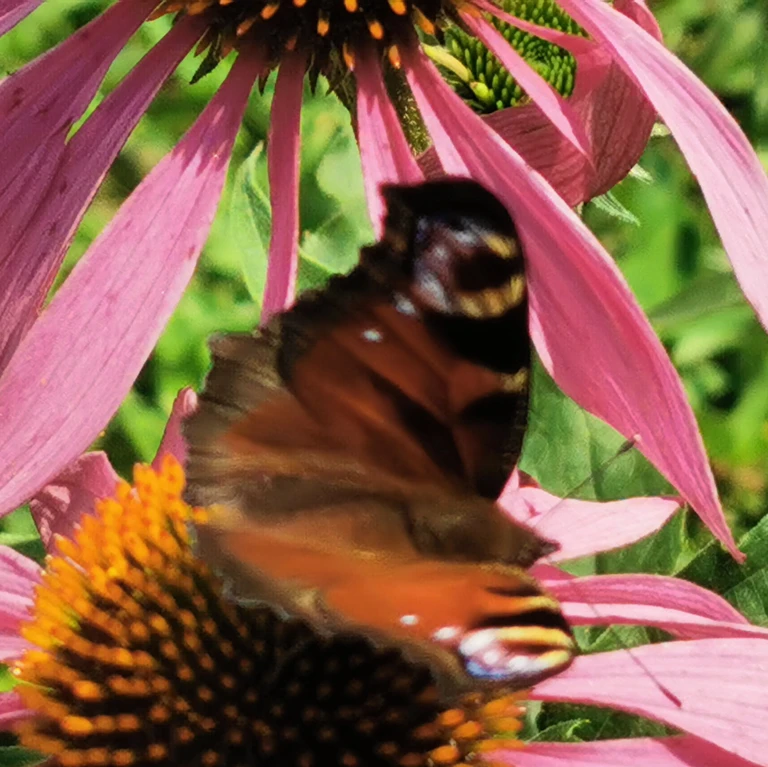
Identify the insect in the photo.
Aglais io
